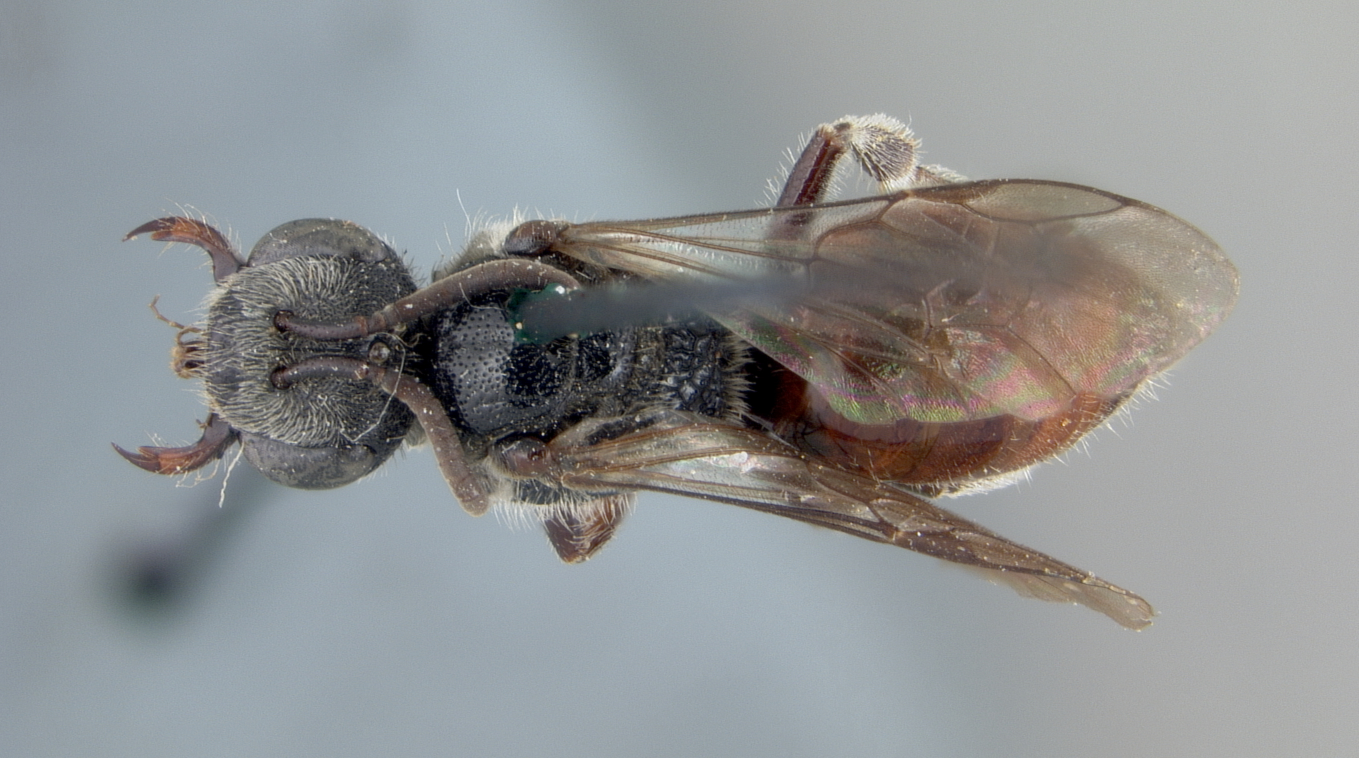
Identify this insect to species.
Sphecodes prosphorus
